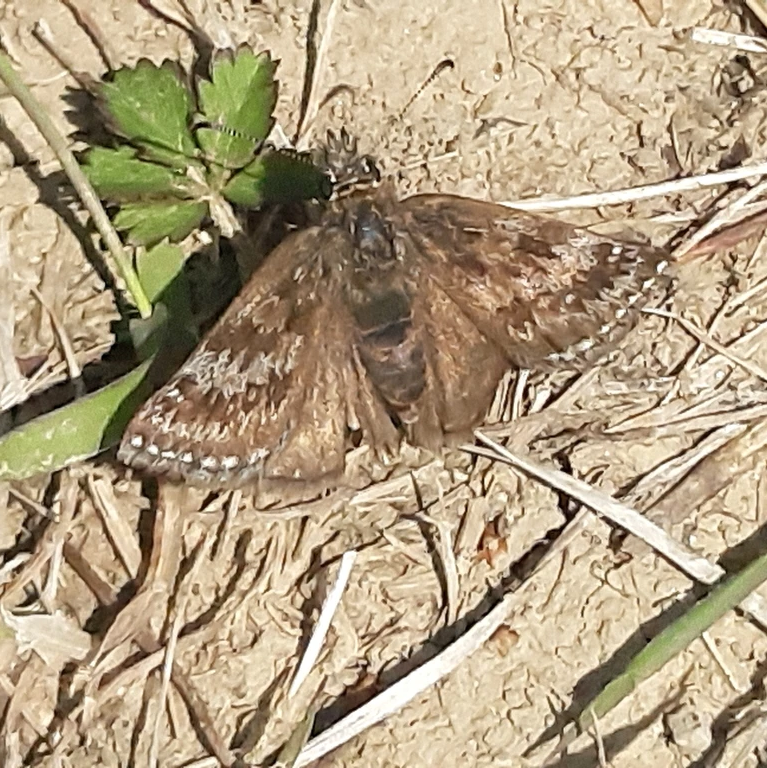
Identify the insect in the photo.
Erynnis tages
